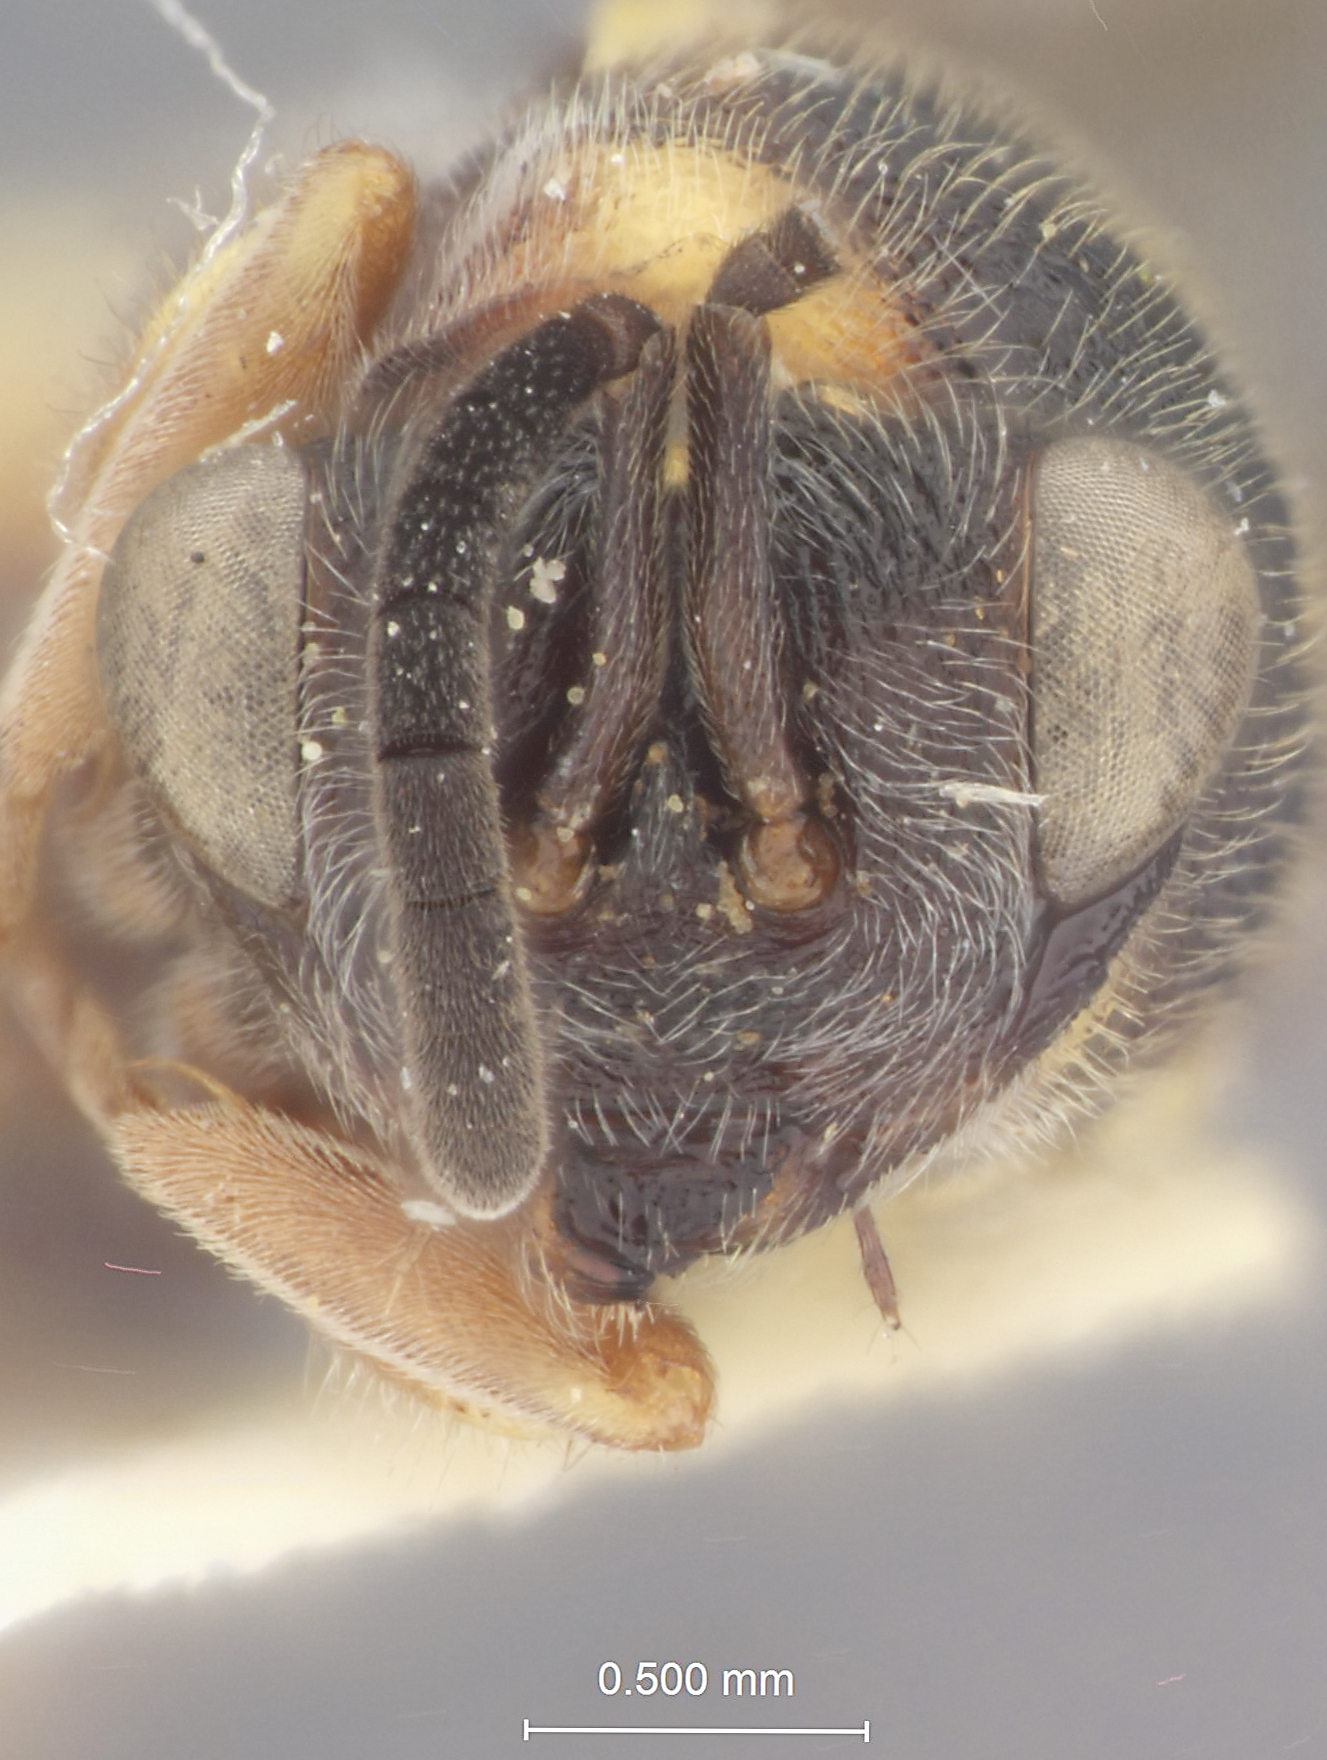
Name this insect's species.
Chalcis nodis
